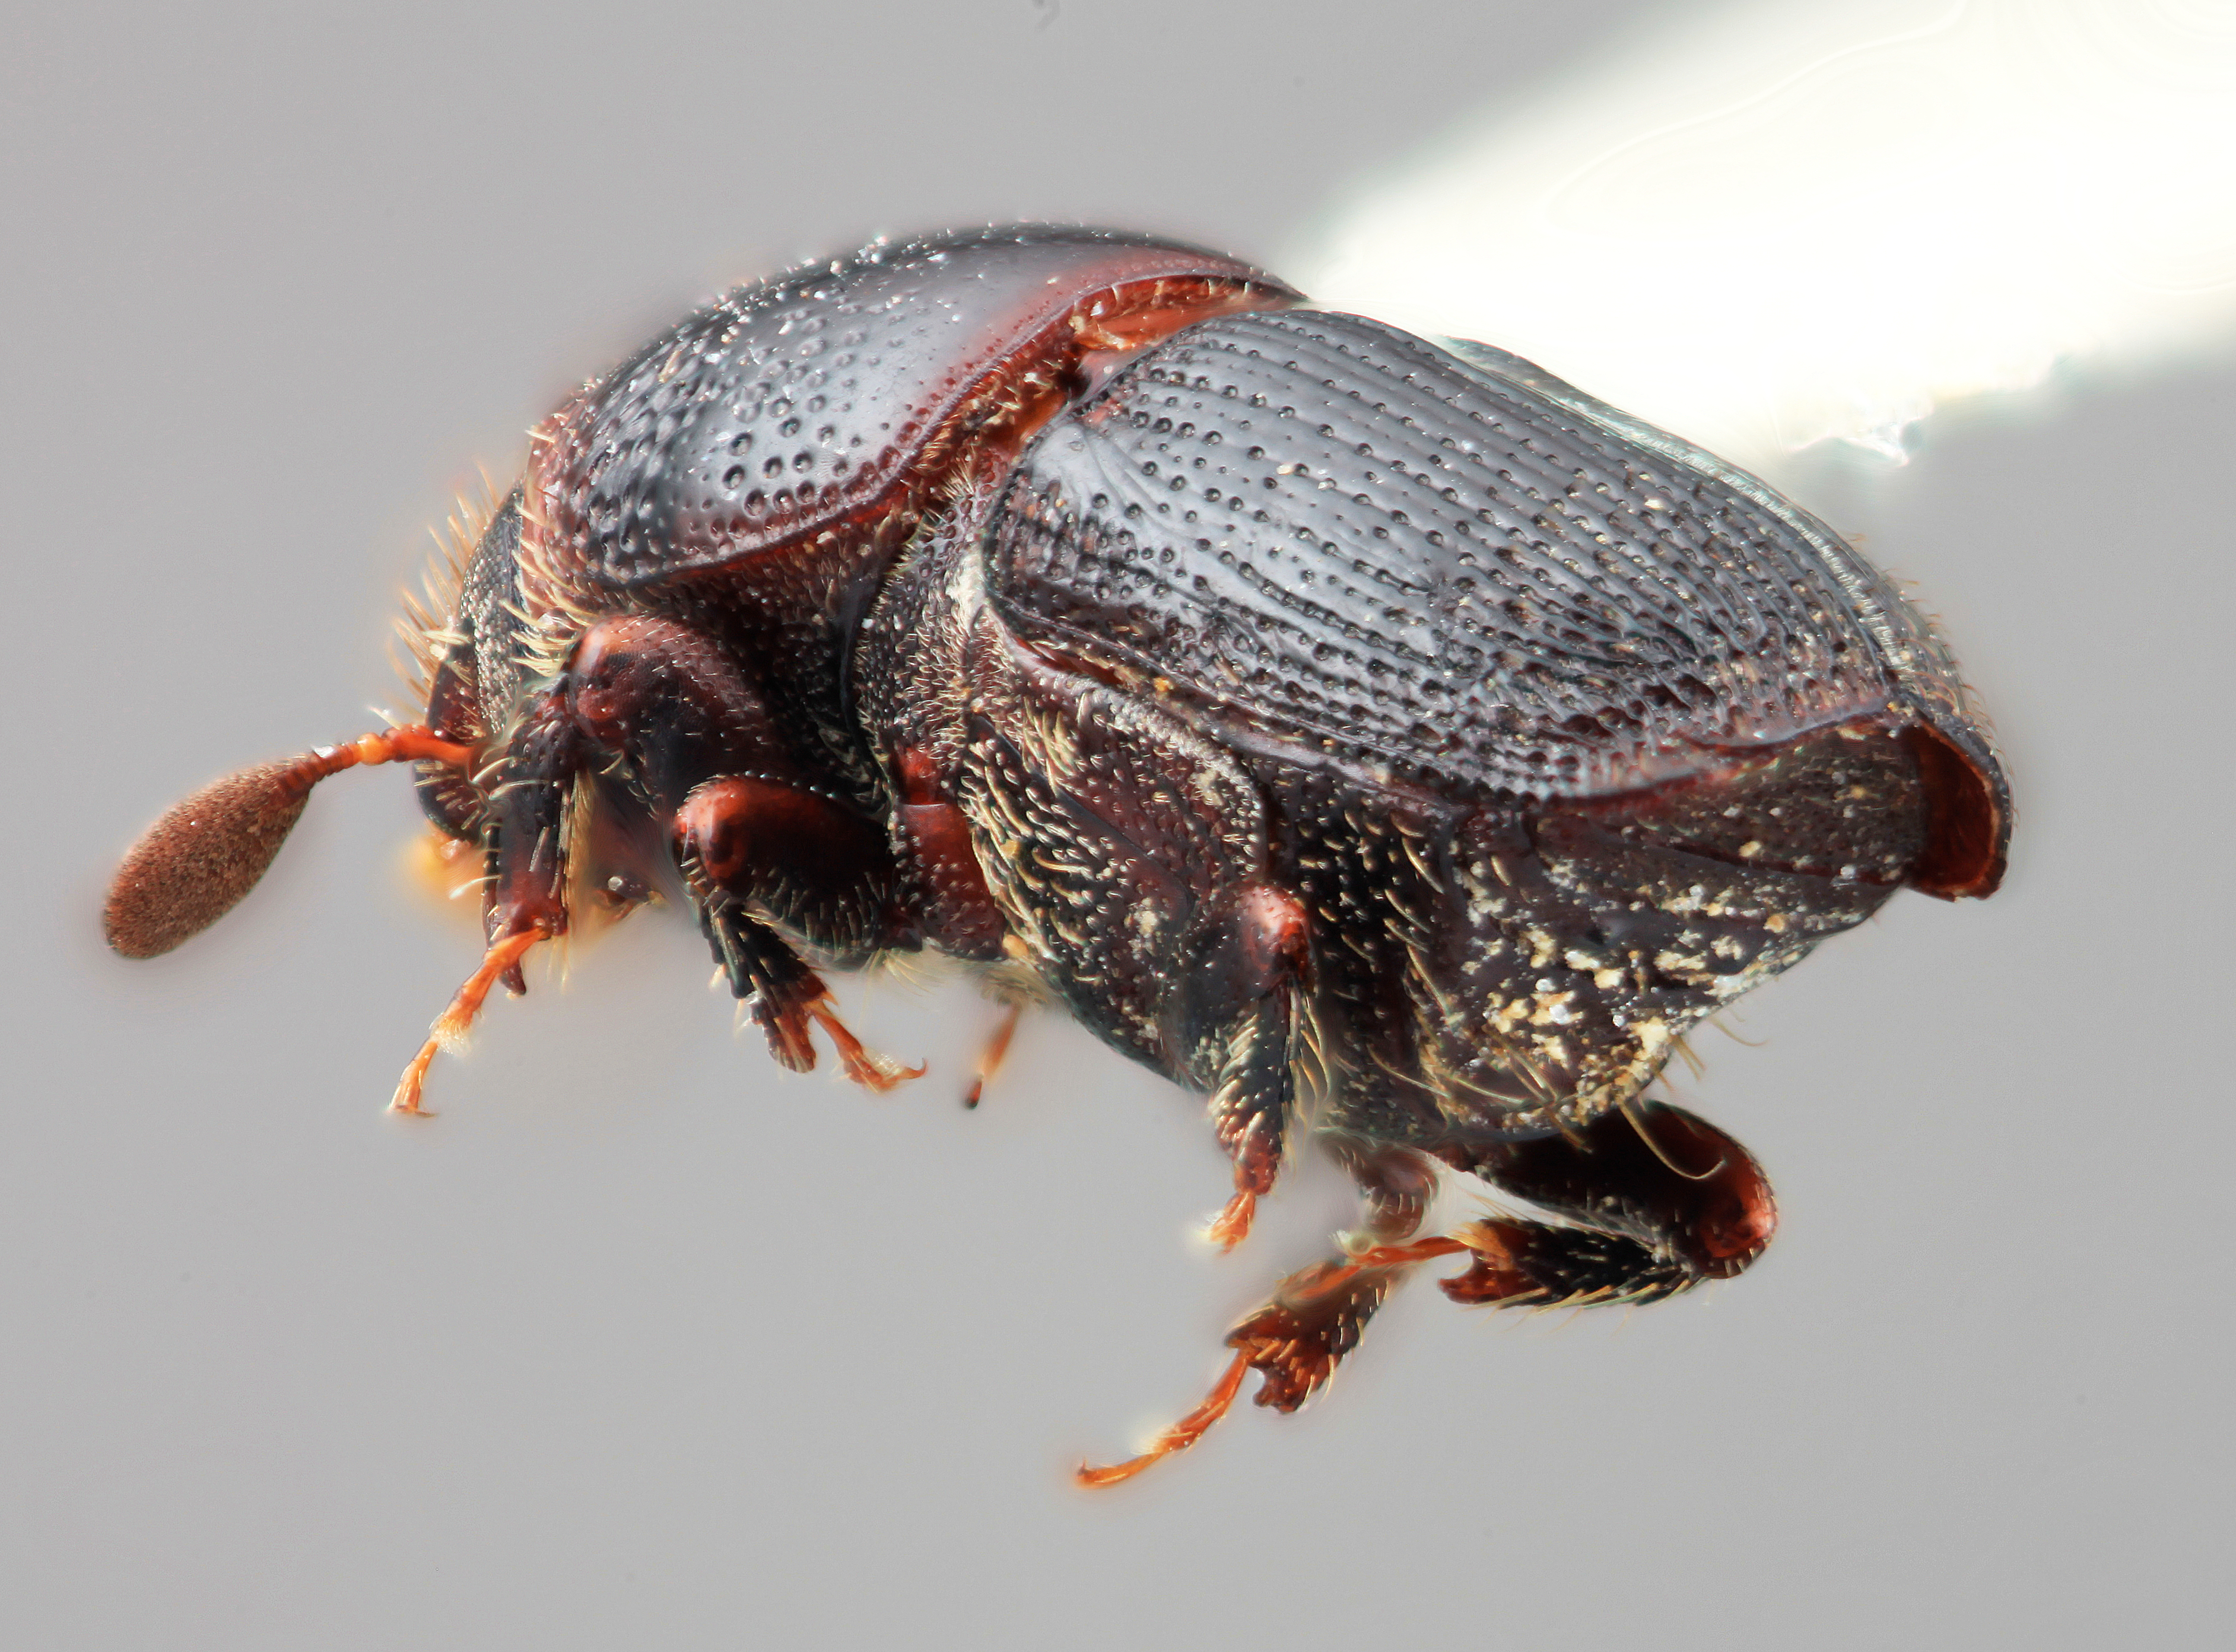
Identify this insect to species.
Scolytus binodus
